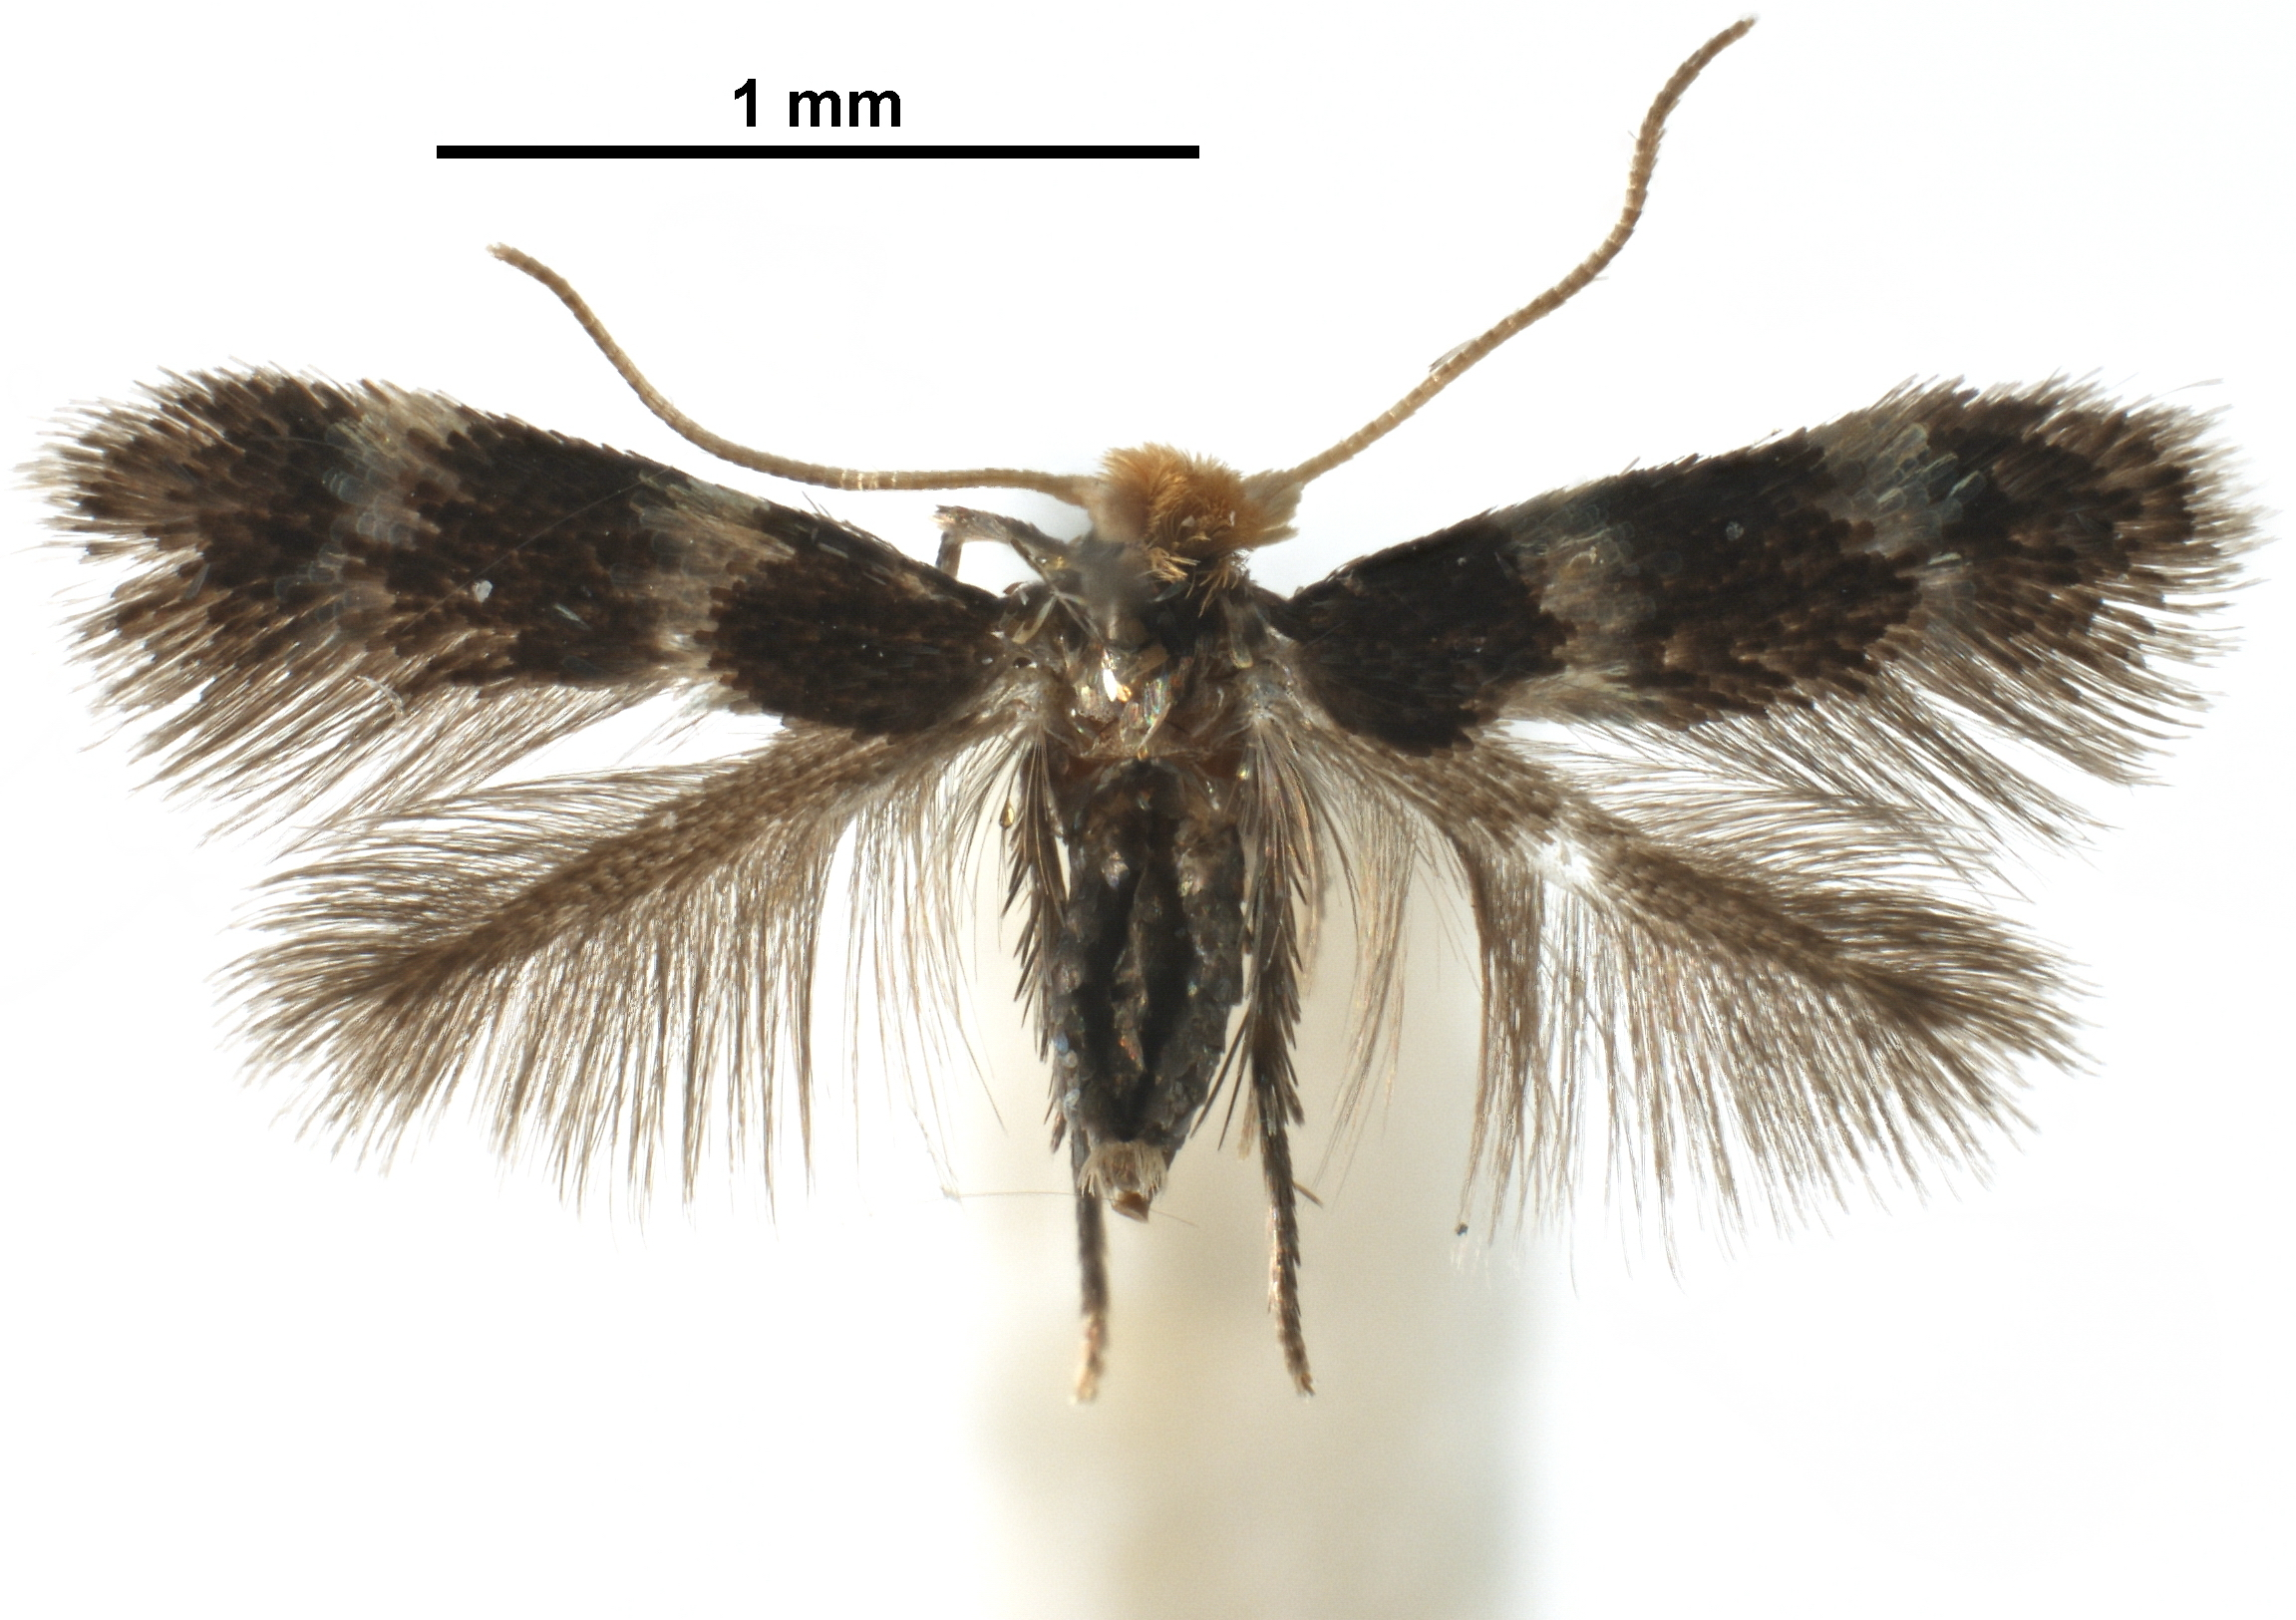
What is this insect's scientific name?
Muhabbetana vincamajorella
